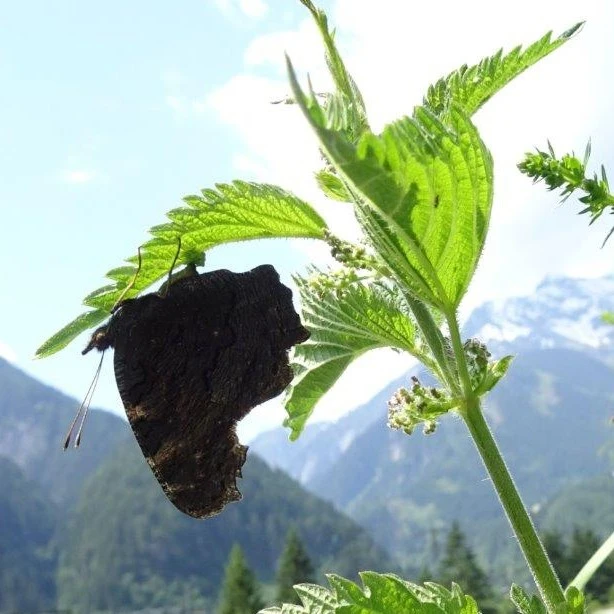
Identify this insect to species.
Aglais io
